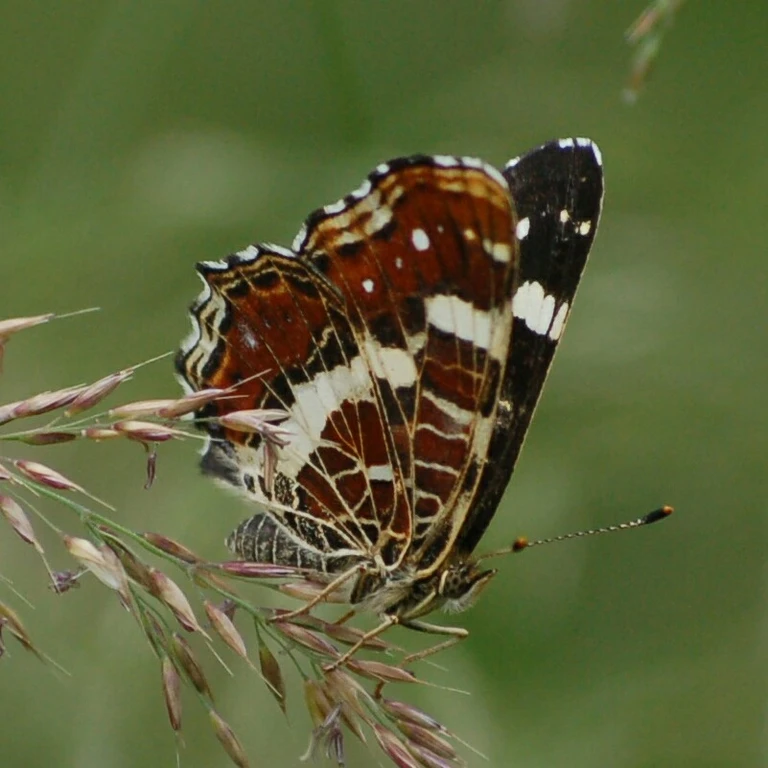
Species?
Araschnia levana
